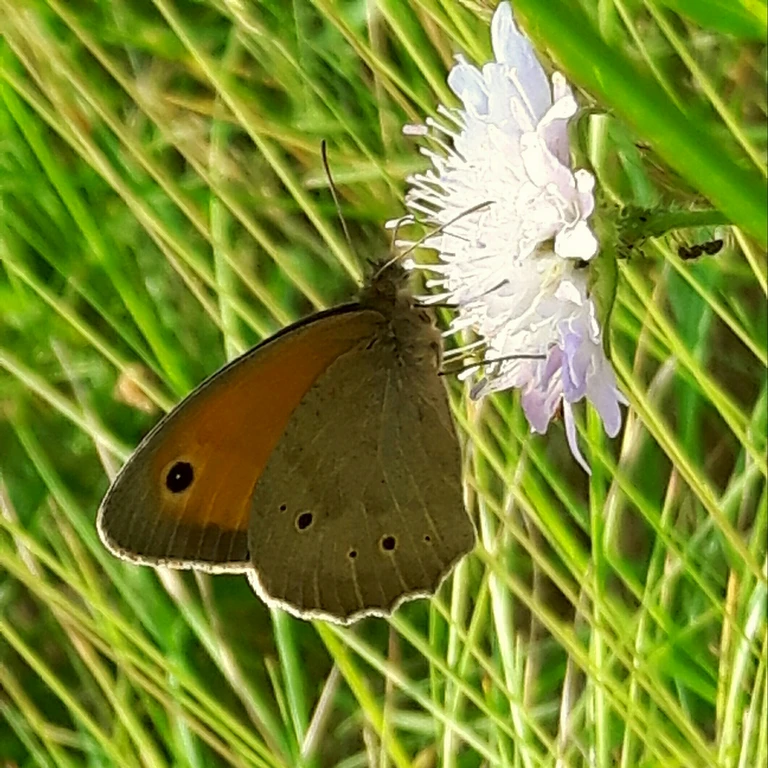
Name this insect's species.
Maniola jurtina
